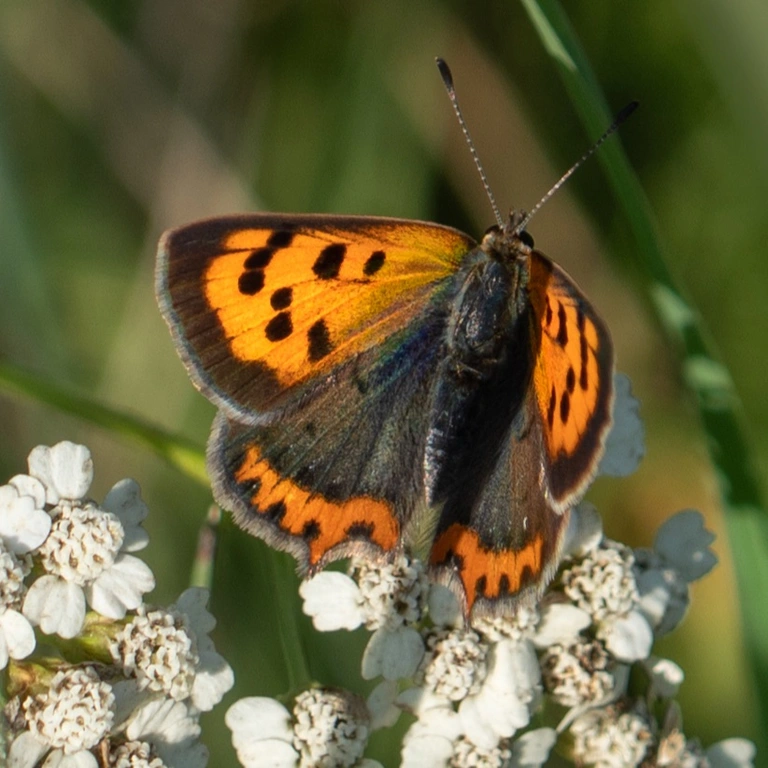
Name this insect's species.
Lycaena phlaeas
